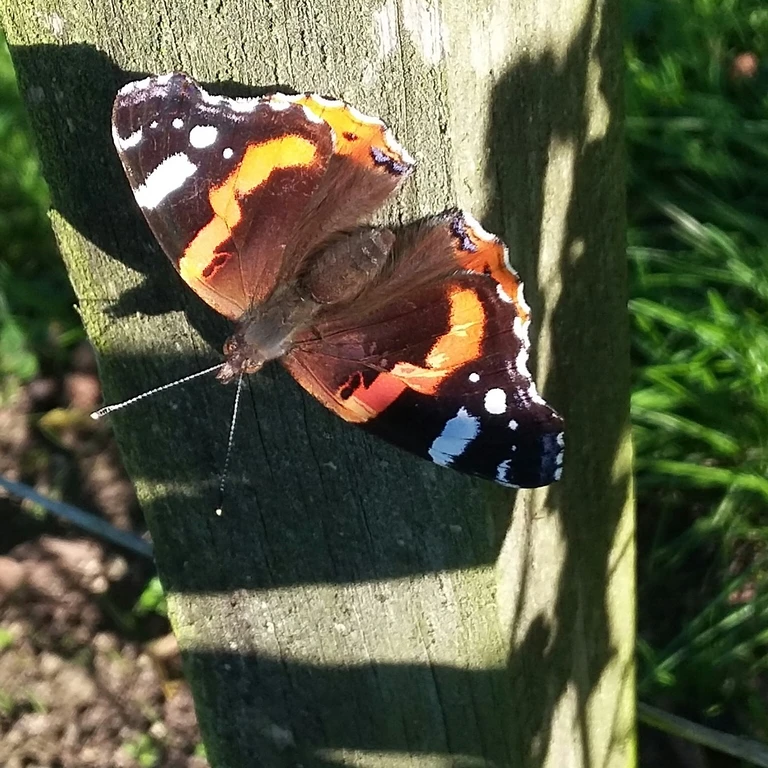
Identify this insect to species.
Vanessa atalanta
